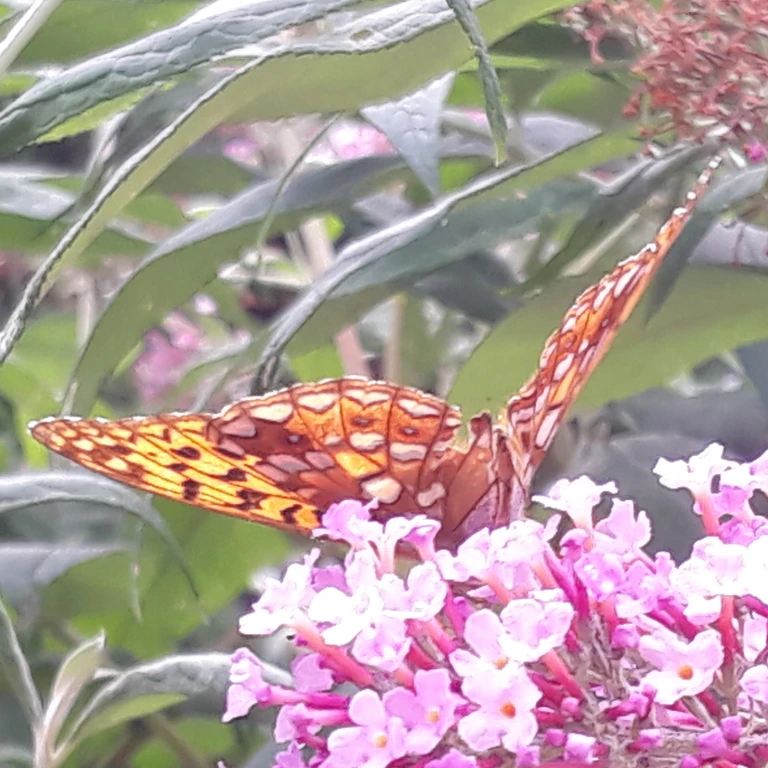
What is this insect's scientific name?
Fabriciana adippe
